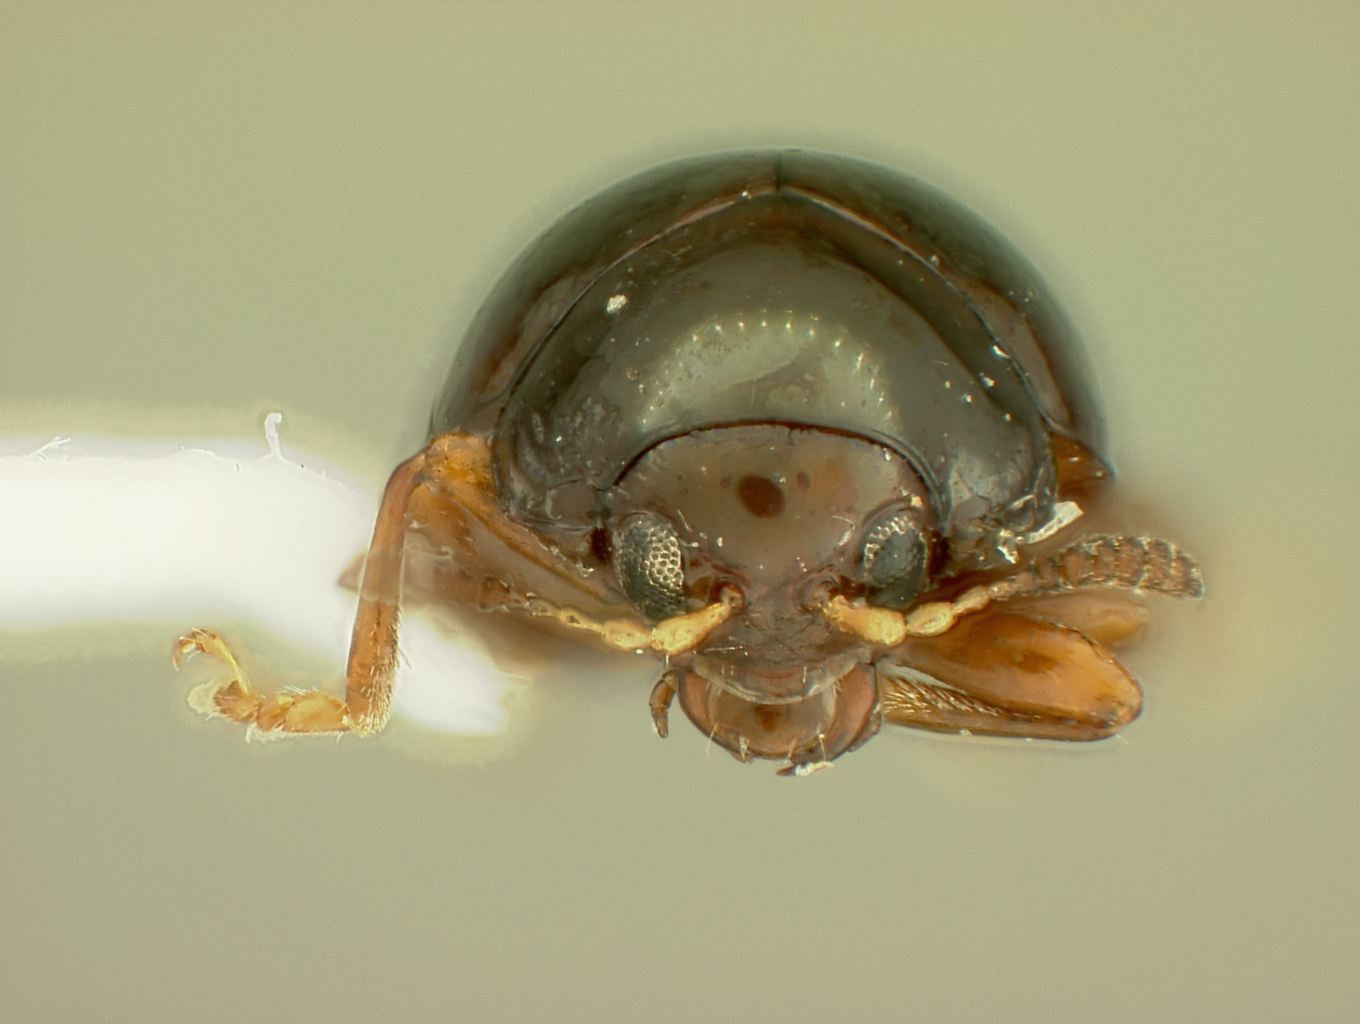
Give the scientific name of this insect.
Normaltica iviei
